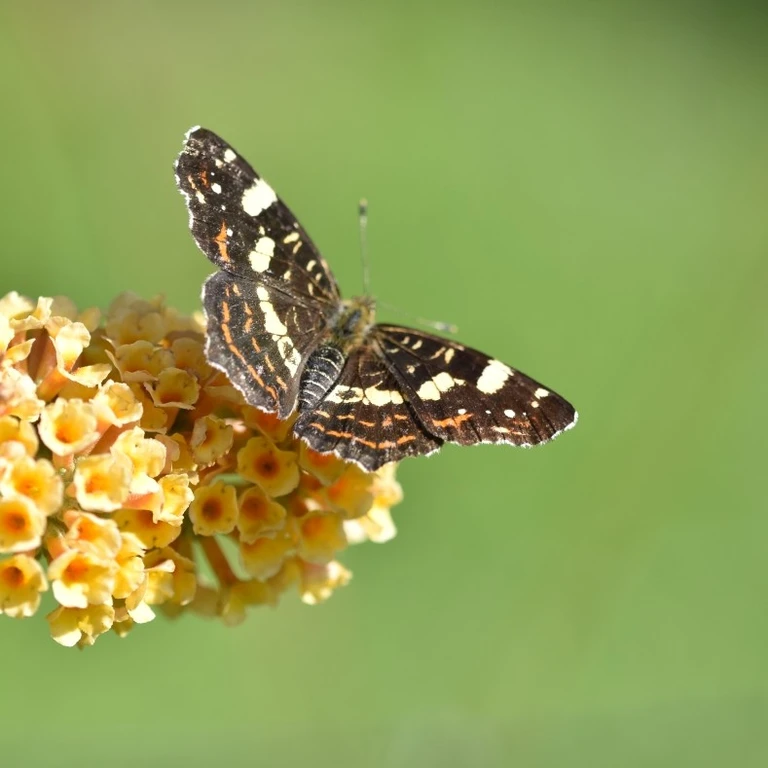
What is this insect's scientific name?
Araschnia levana
